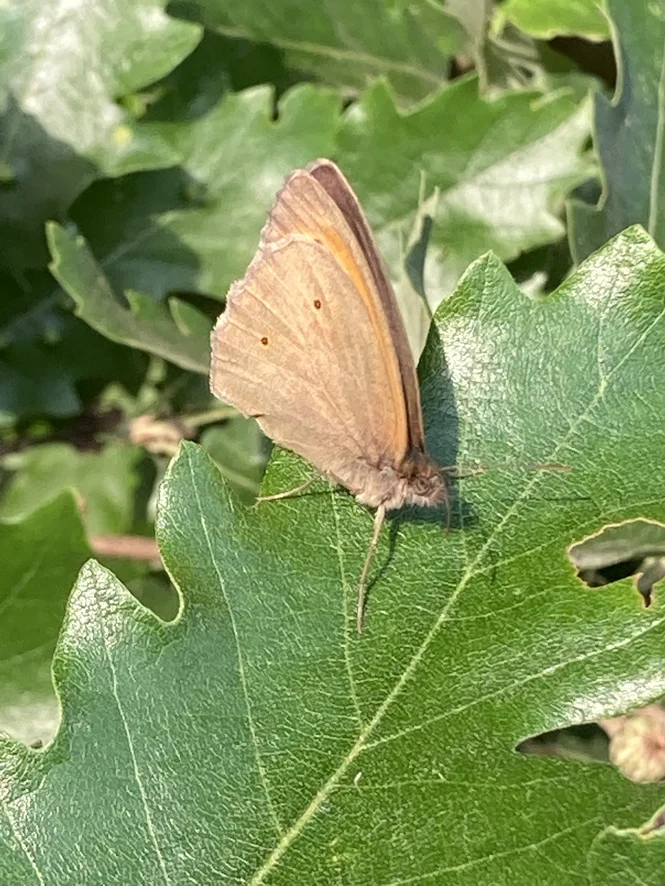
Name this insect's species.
Maniola jurtina
